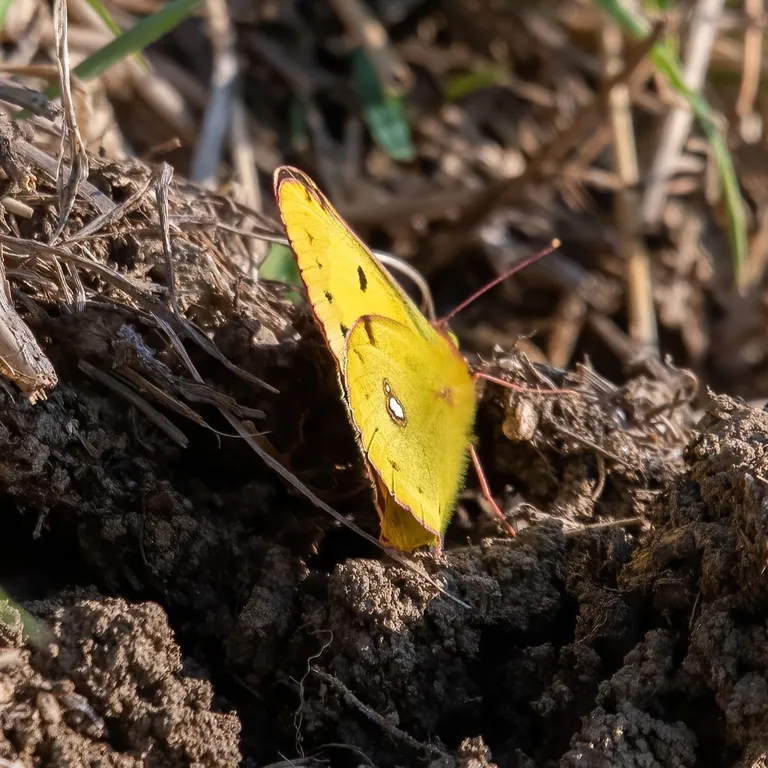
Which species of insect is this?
Colias croceus
